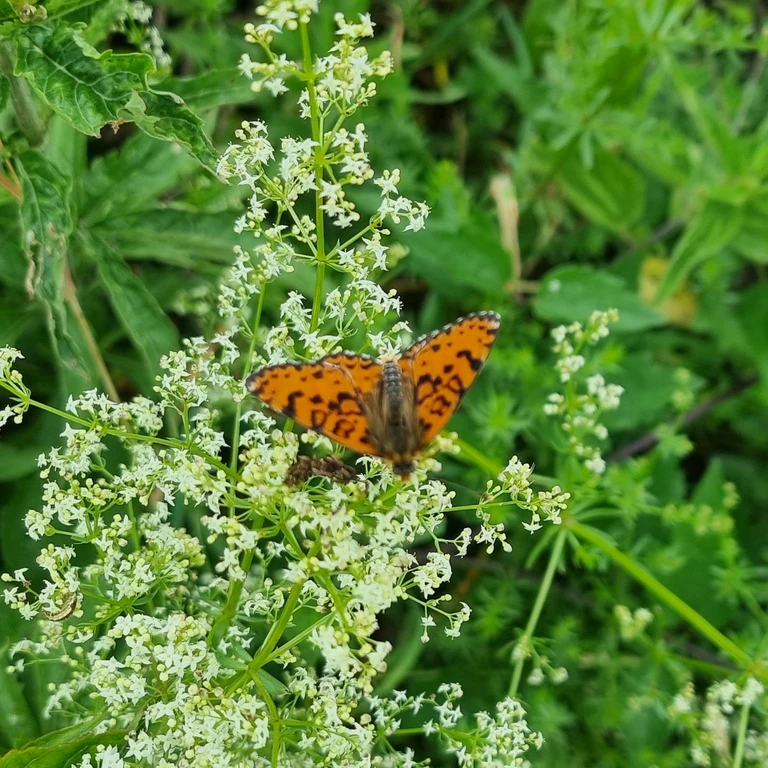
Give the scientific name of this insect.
Melitaea didyma
